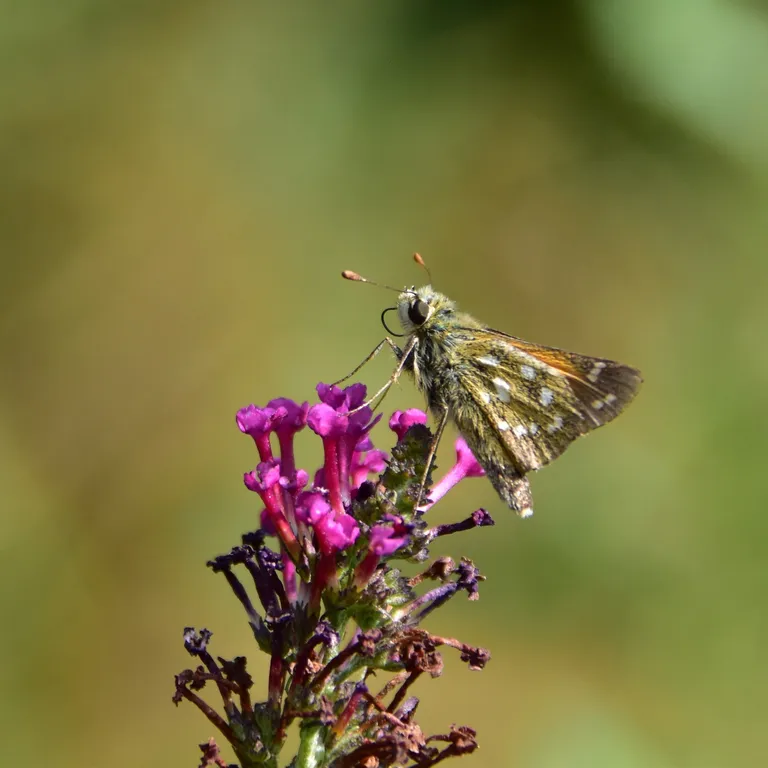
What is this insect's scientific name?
Hesperia comma
